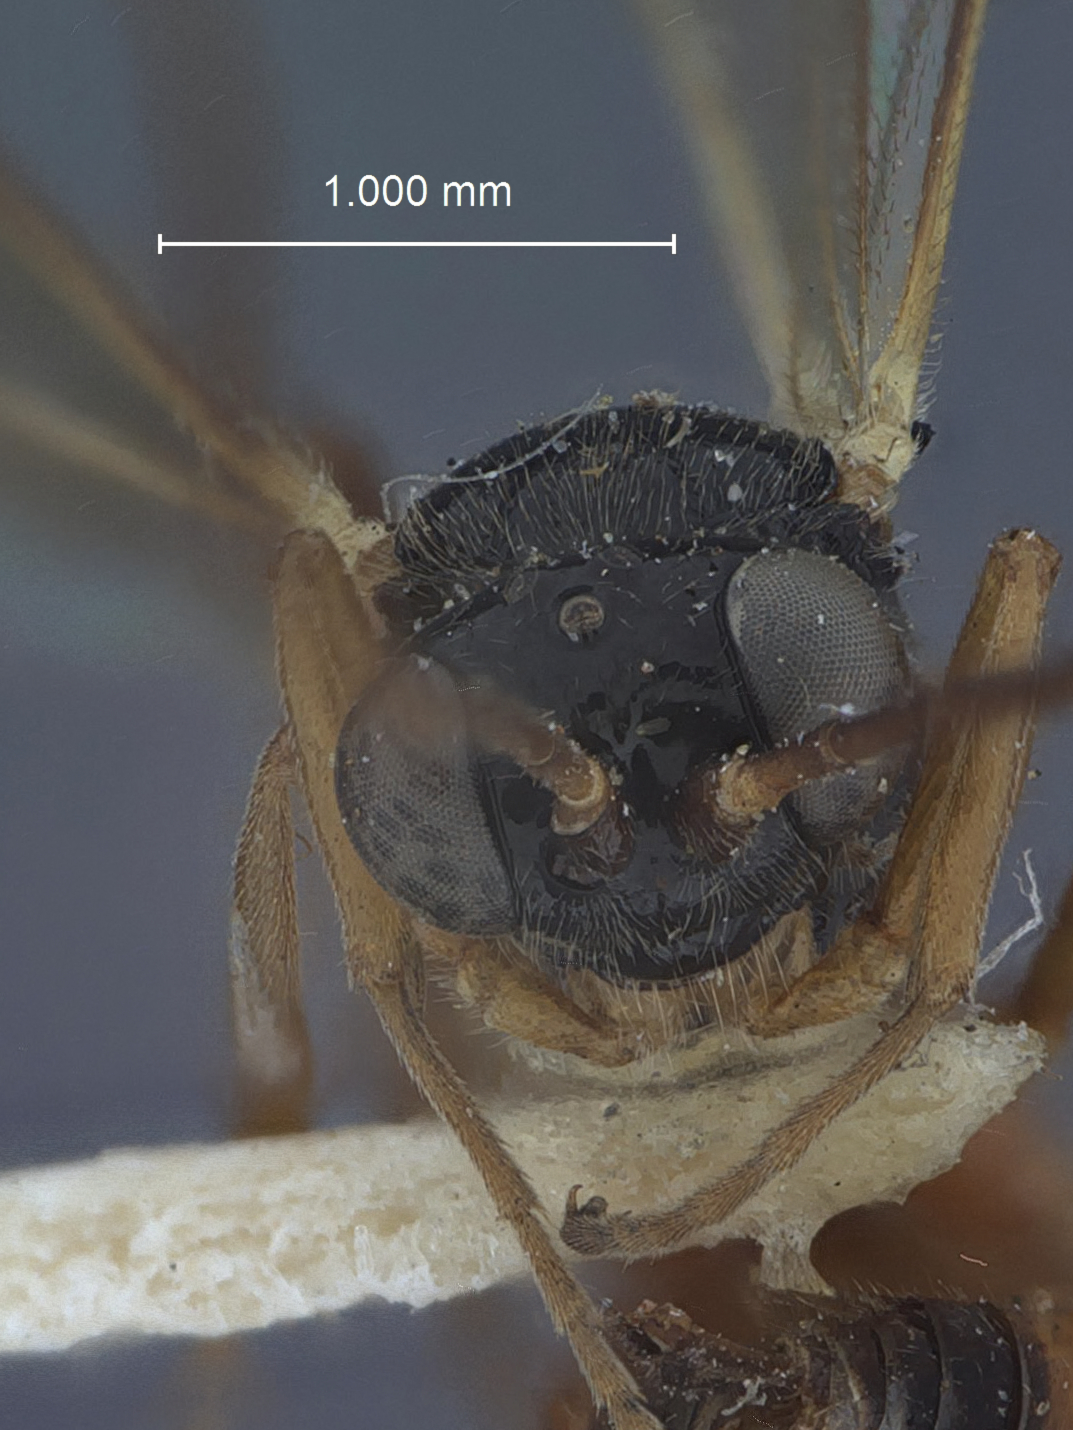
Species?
Hemiteles metacomet
